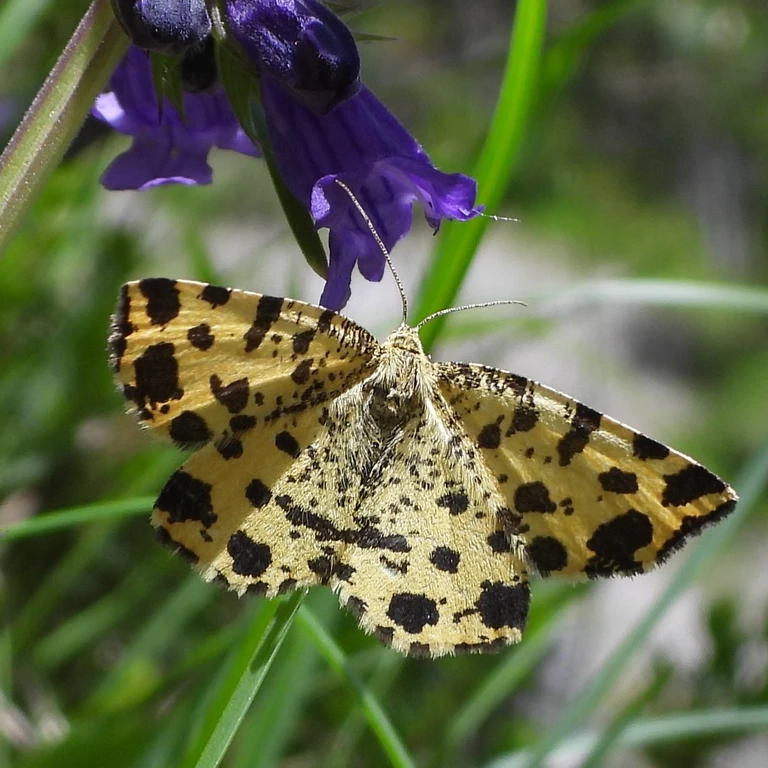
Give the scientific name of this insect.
Pseudopanthera macularia
